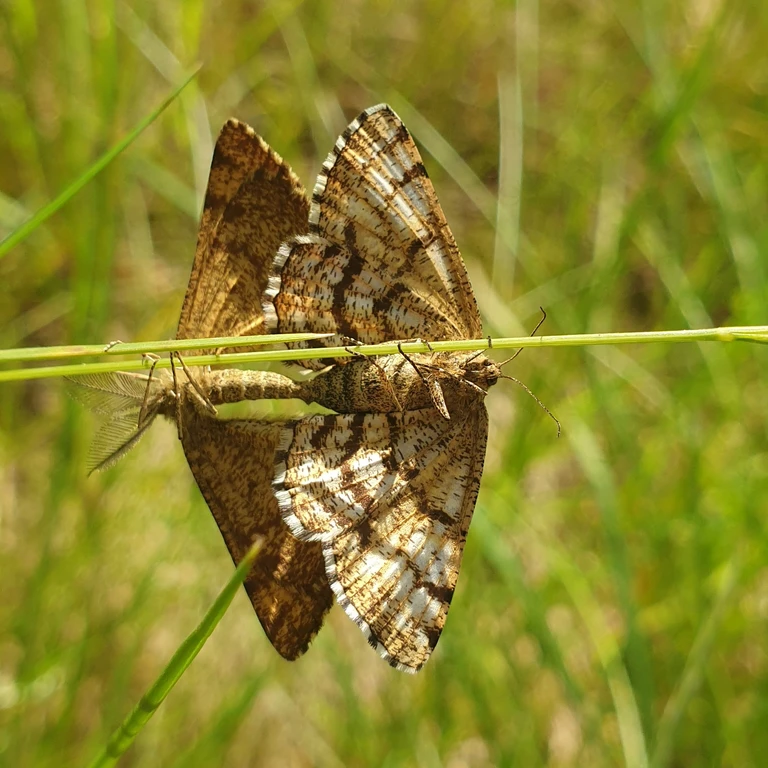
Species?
Ematurga atomaria
